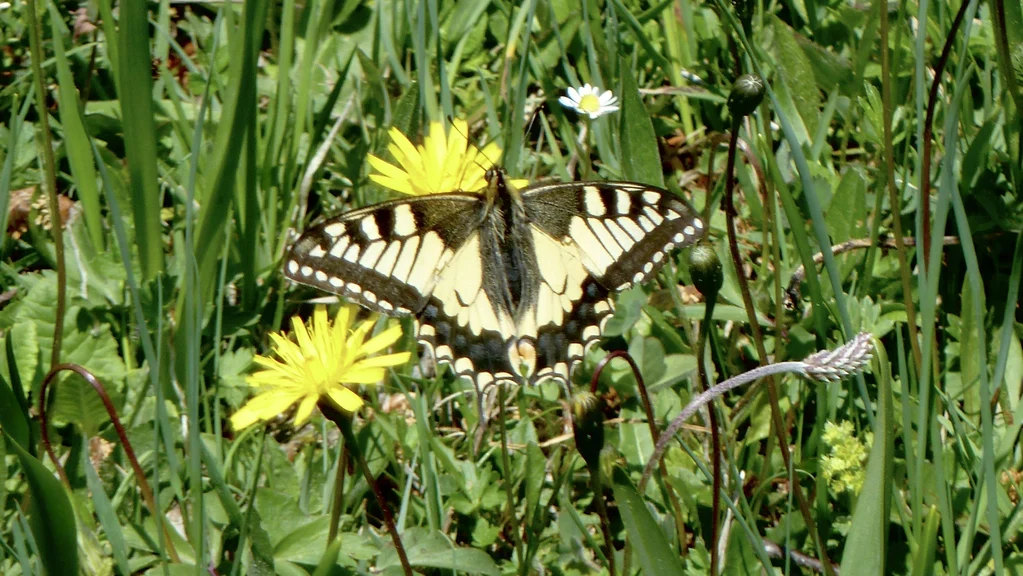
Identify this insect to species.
Papilio machaon
